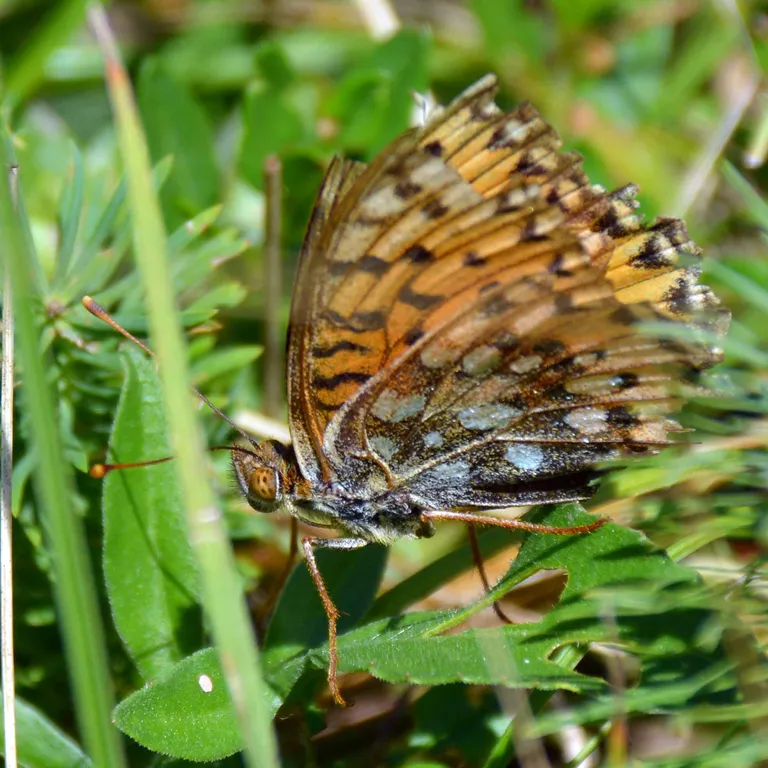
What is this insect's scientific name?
Speyeria aglaja
